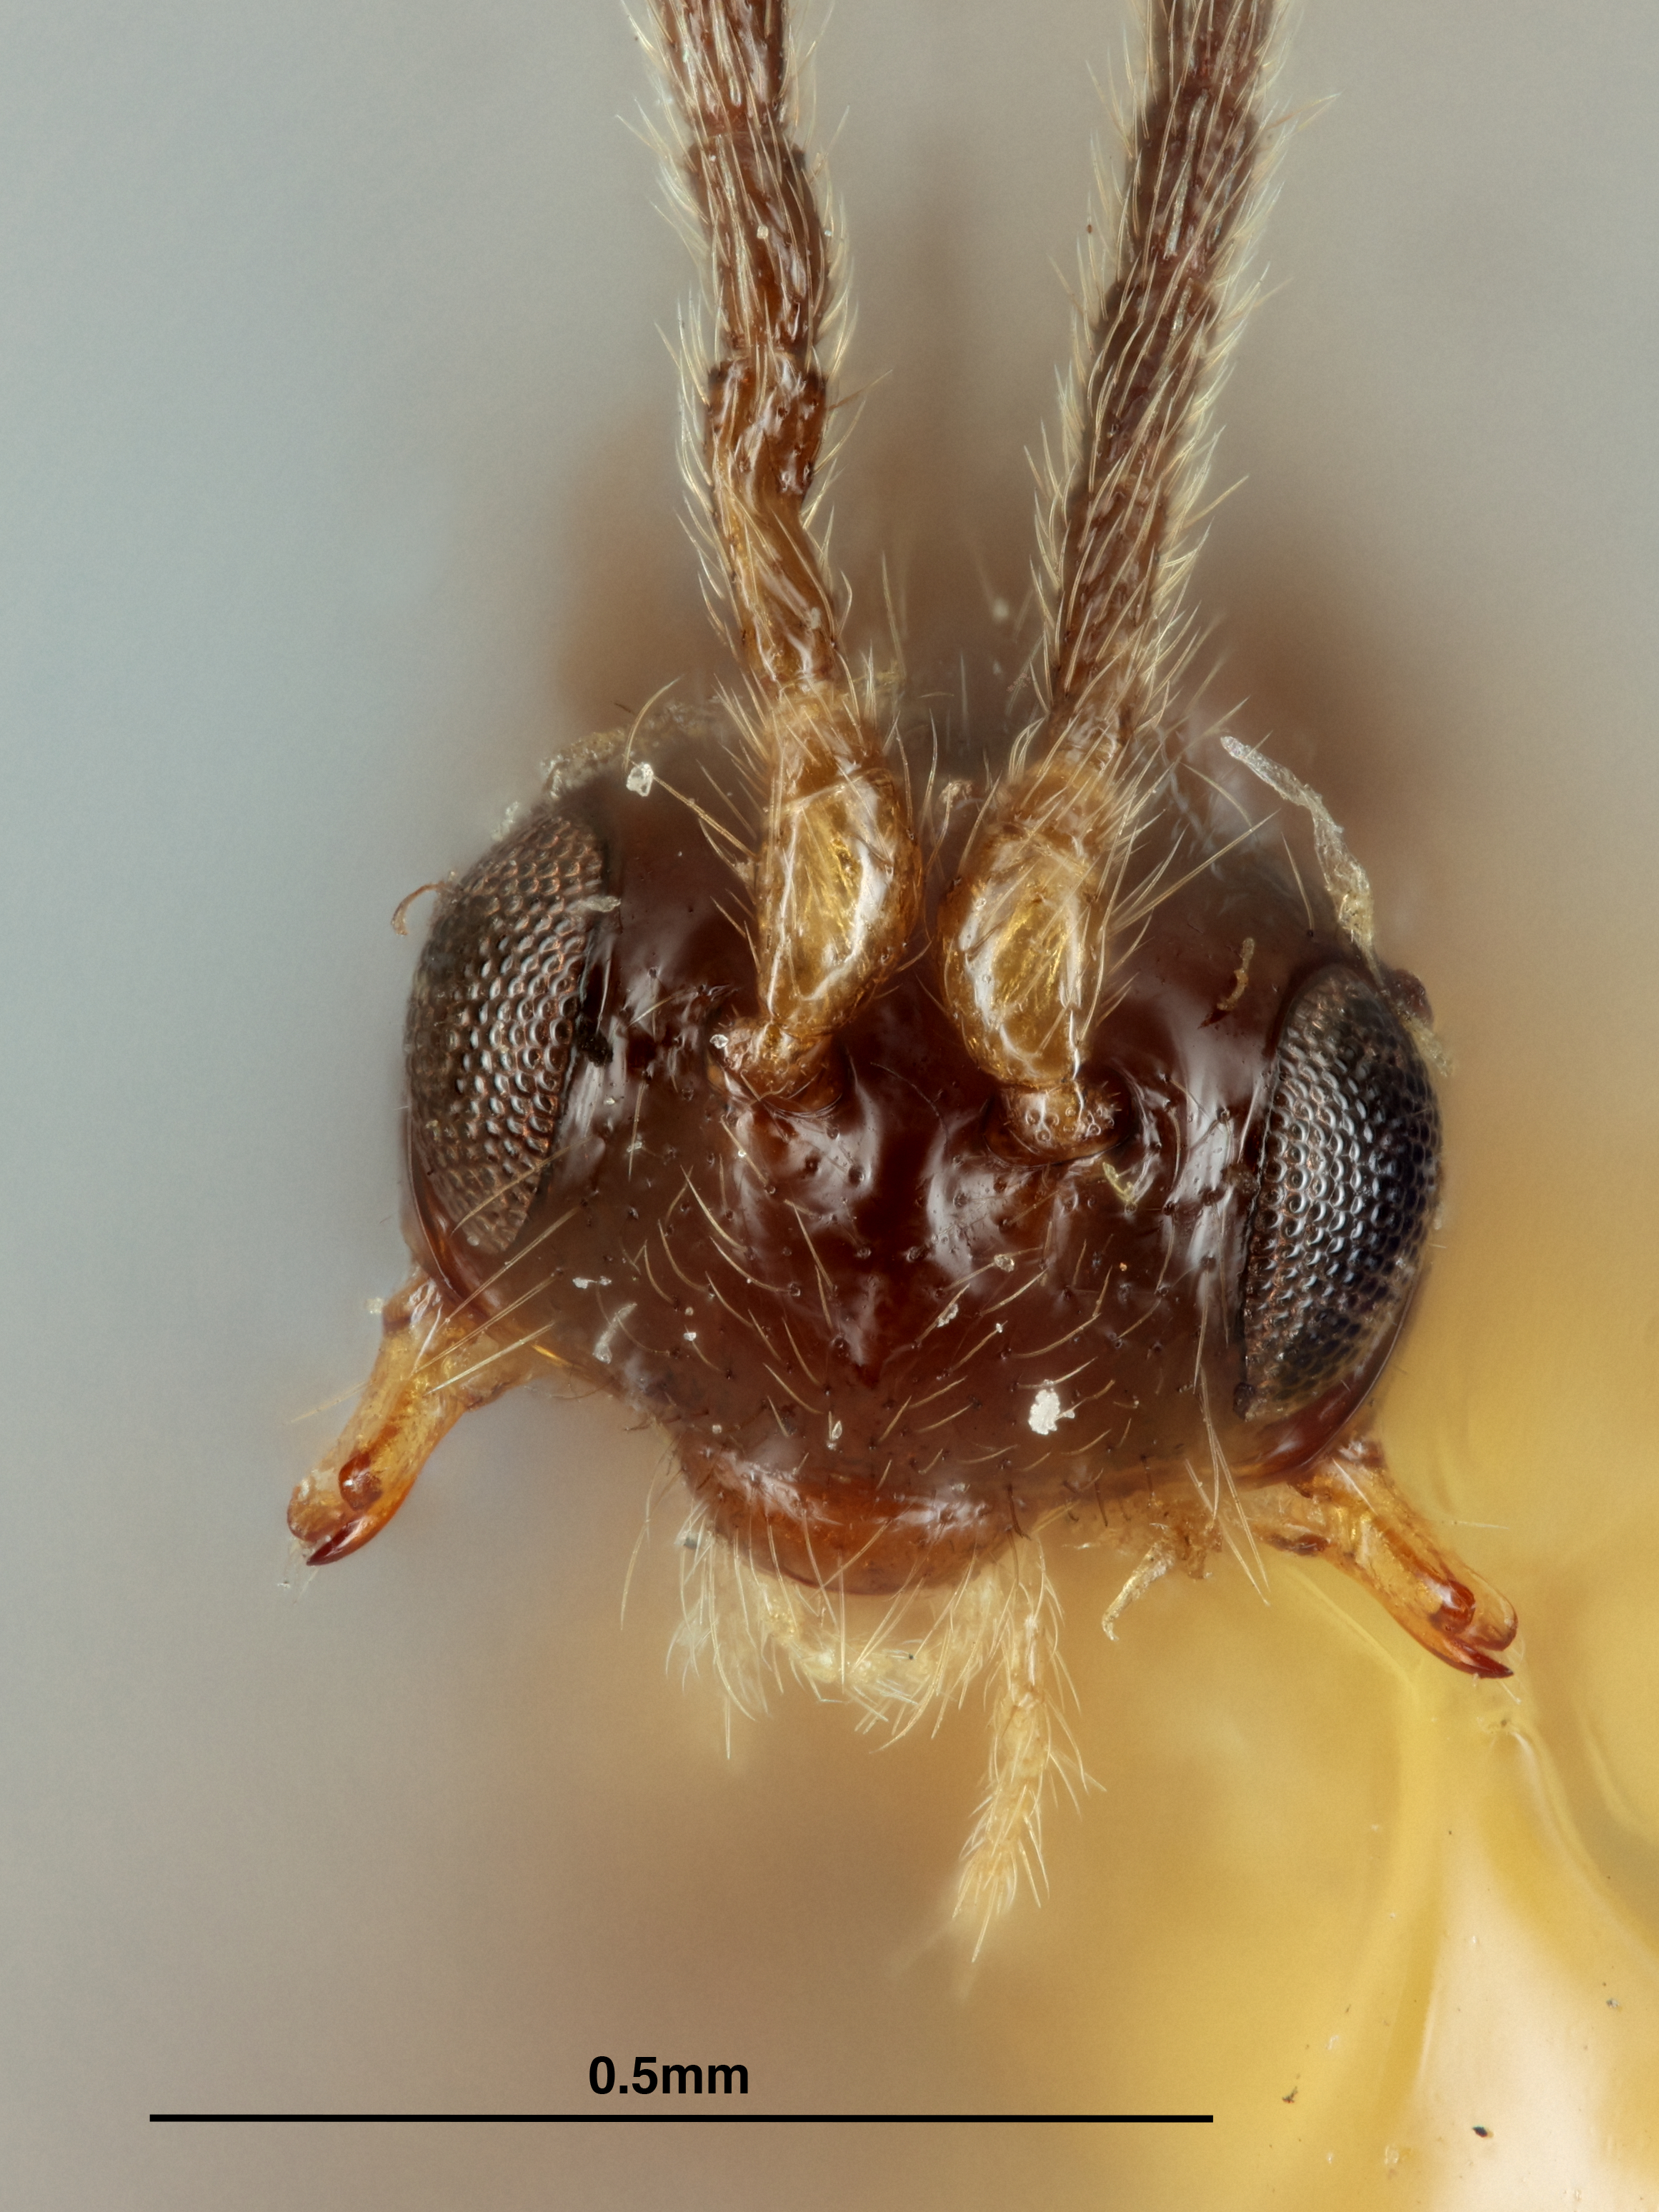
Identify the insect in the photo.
Aspilota communis
